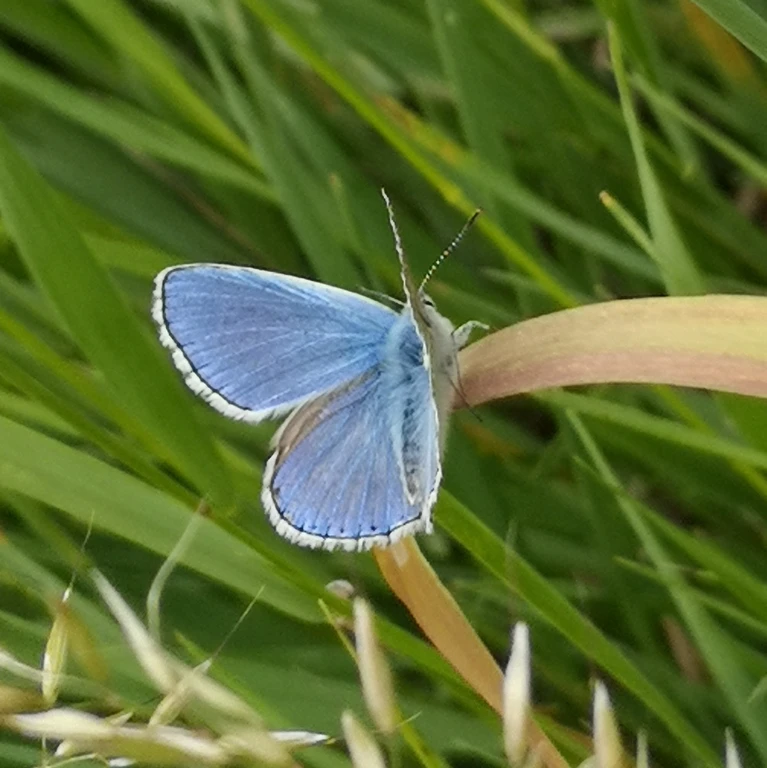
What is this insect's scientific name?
Lysandra bellargus
